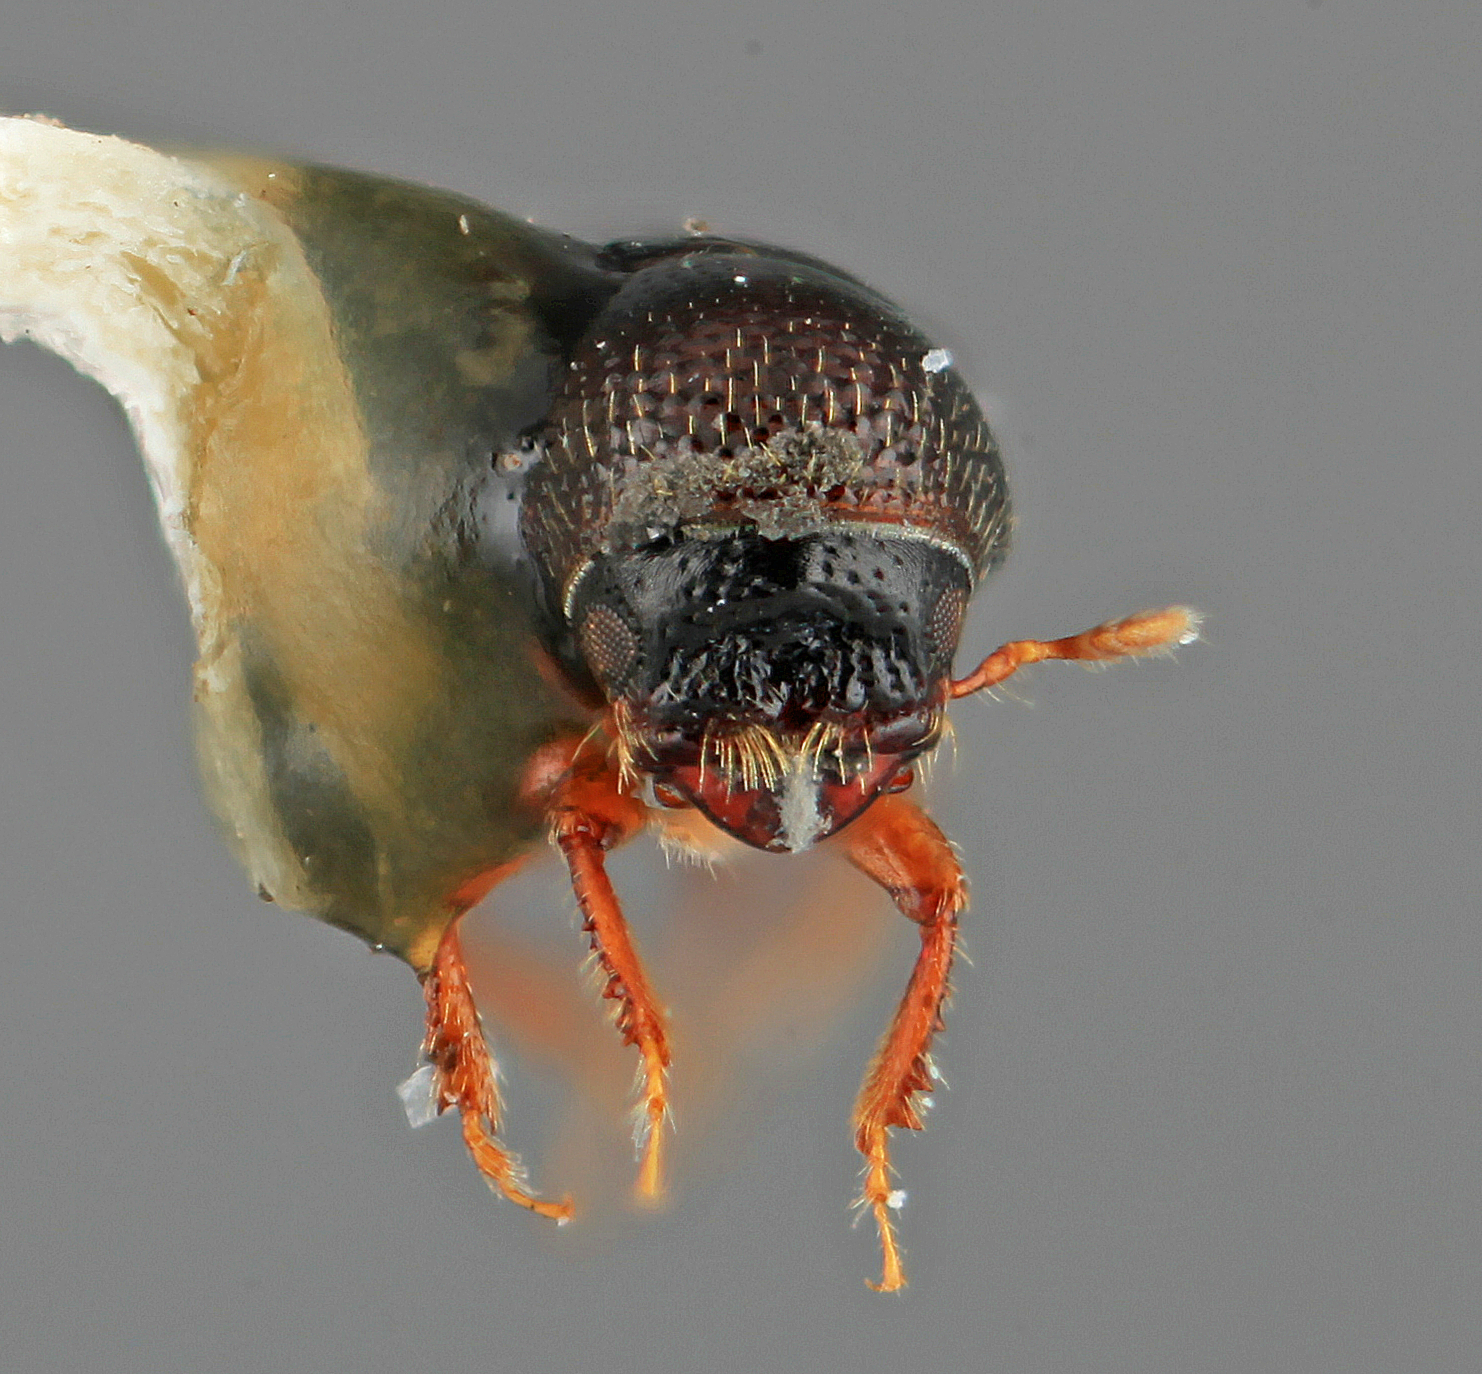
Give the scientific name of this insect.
Pityophthorus timidulus
